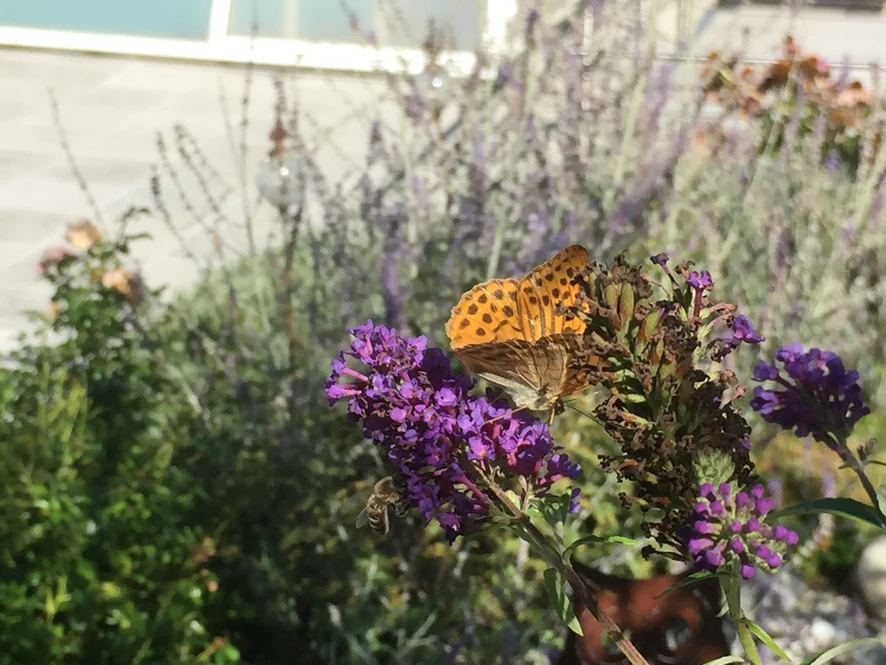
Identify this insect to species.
Argynnis paphia
